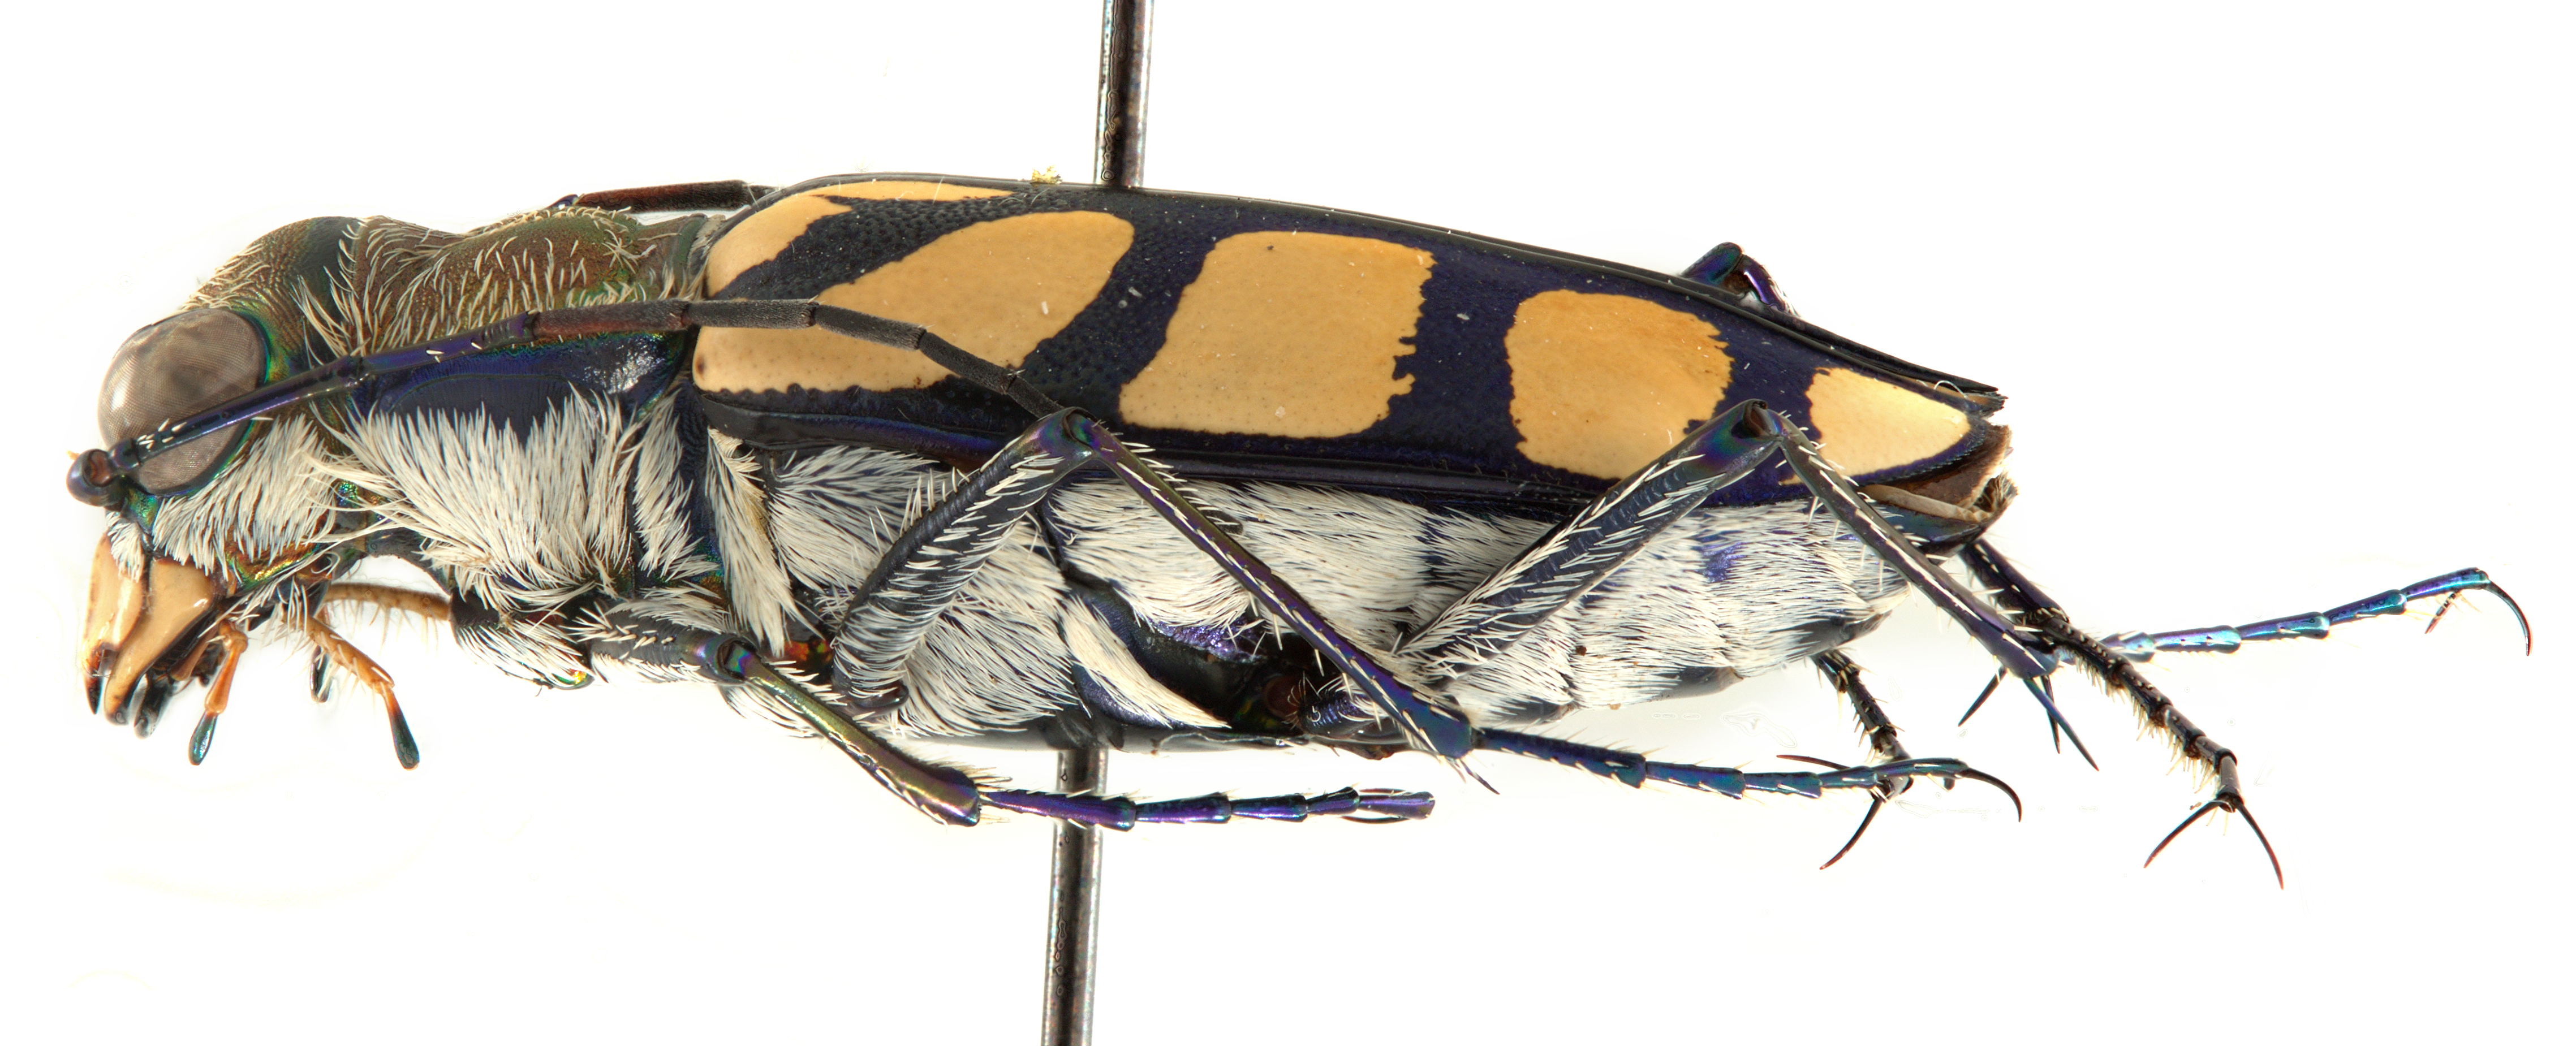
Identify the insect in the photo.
Chaetodera regalis
